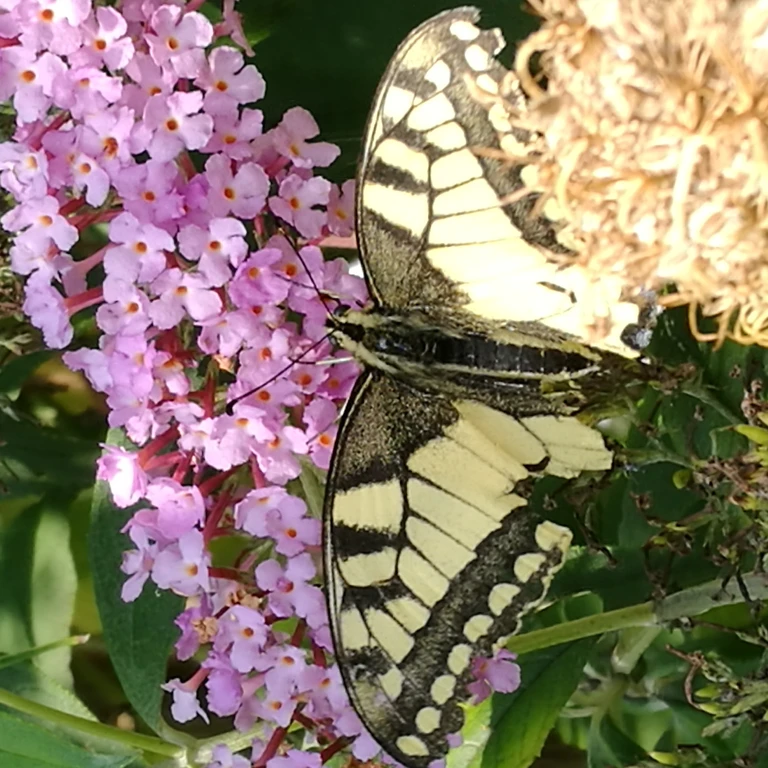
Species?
Papilio machaon
